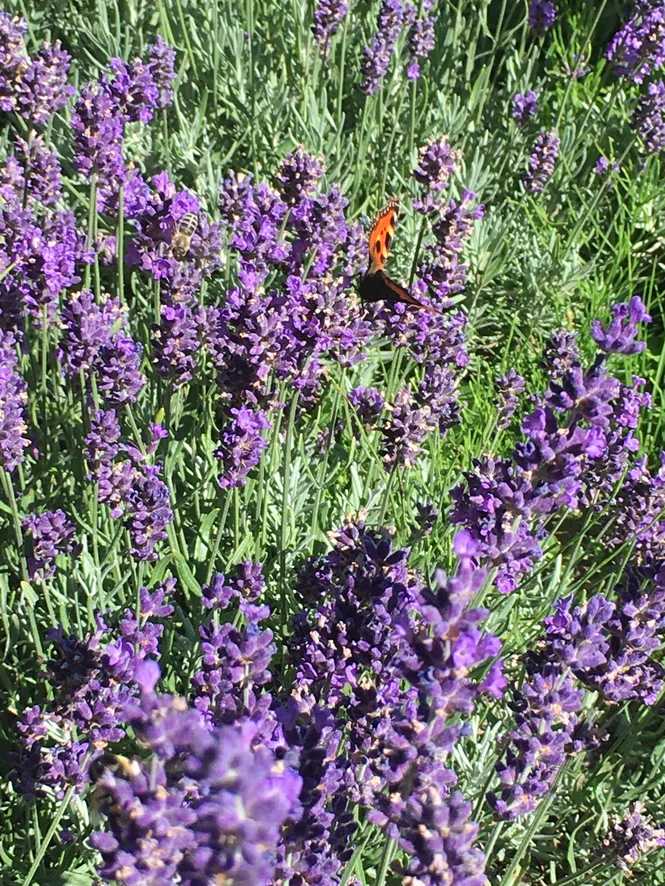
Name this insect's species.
Aglais urticae
